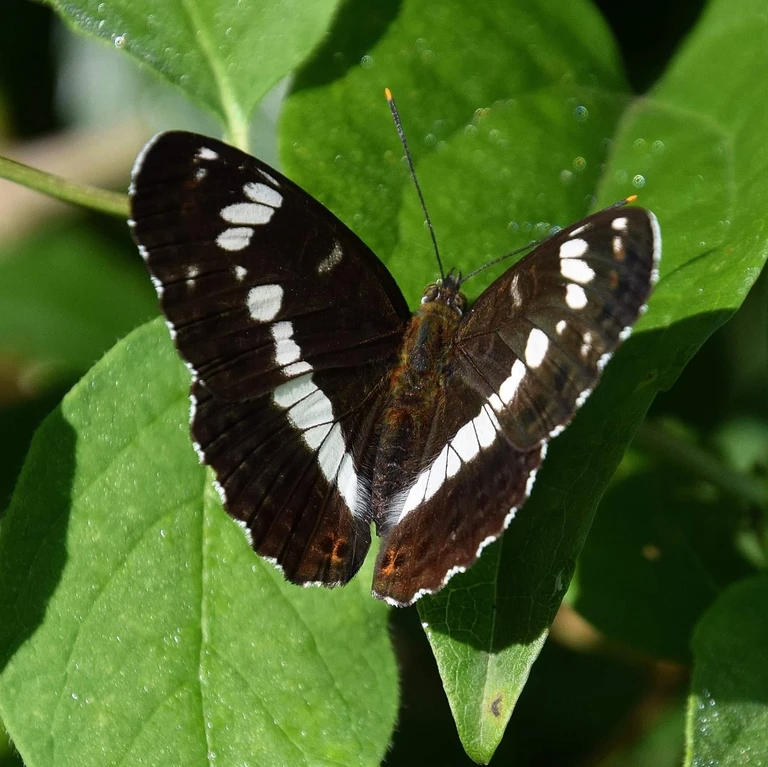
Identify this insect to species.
Limenitis camilla (also Ladoga camilla)
